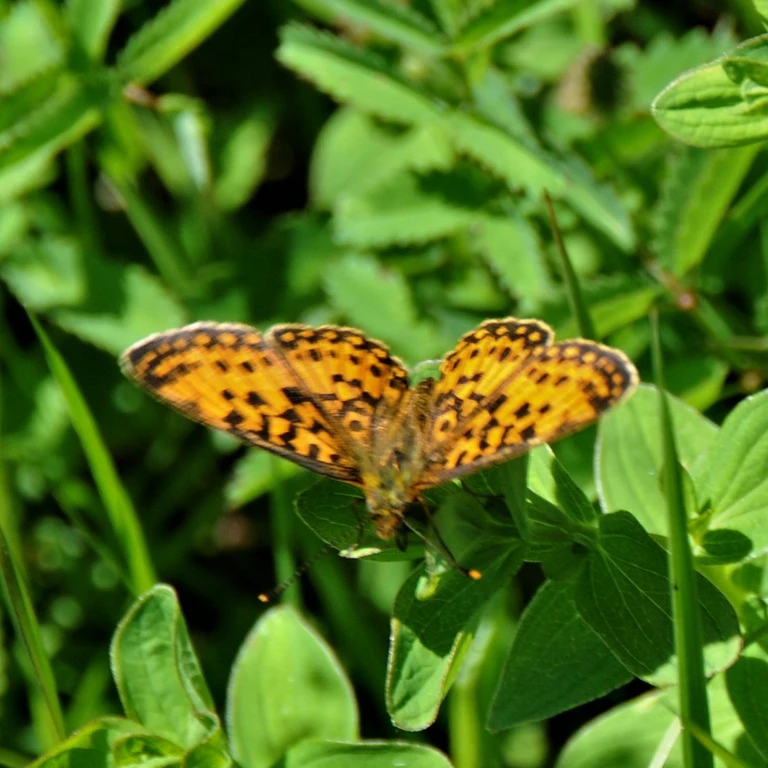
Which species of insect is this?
Boloria selene
